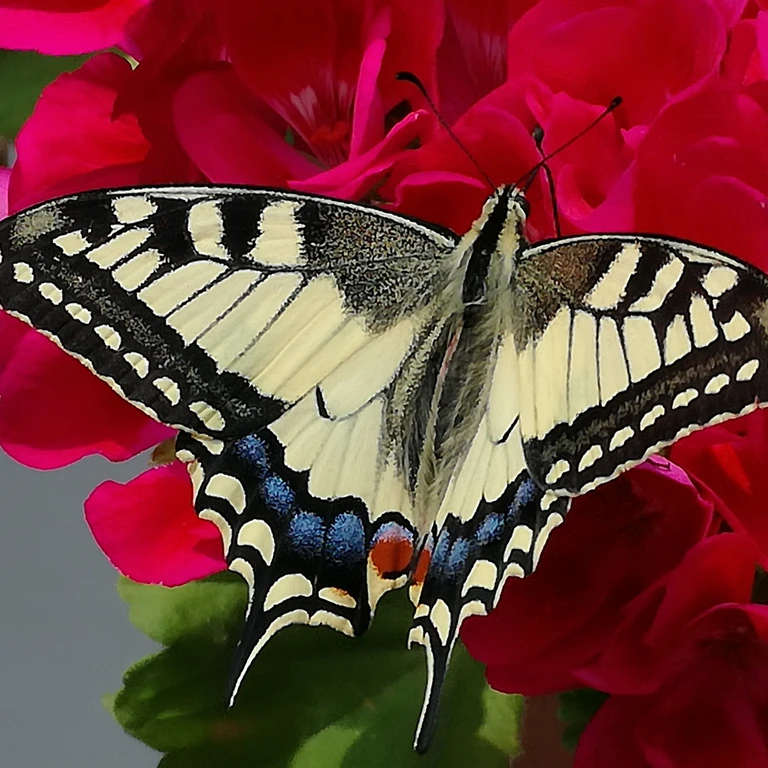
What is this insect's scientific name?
Papilio machaon
